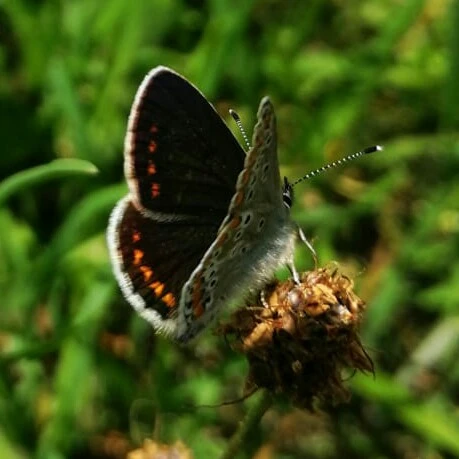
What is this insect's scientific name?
Aricia agestis/artaxerxes
